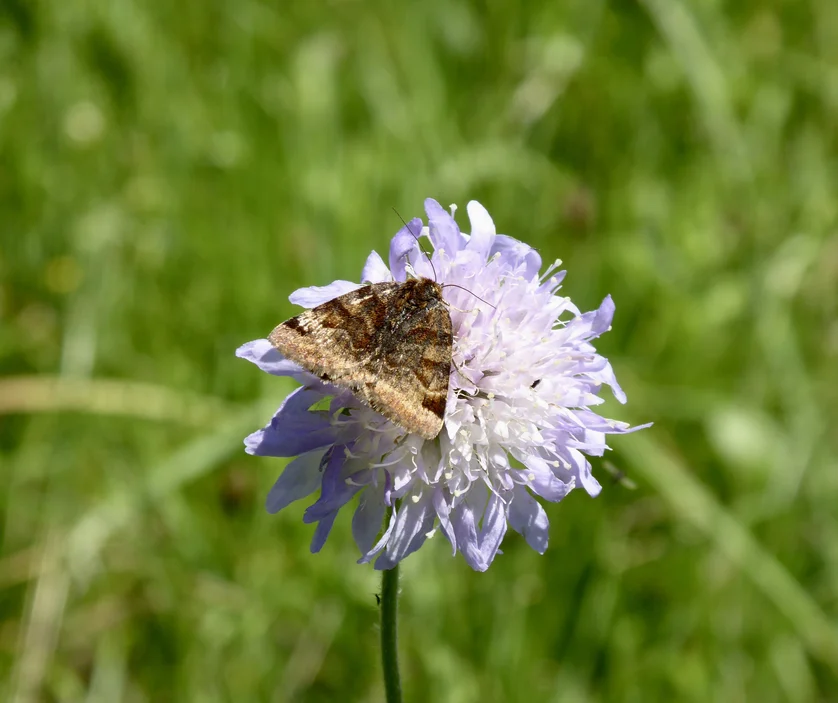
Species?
Euclidia glyphica
